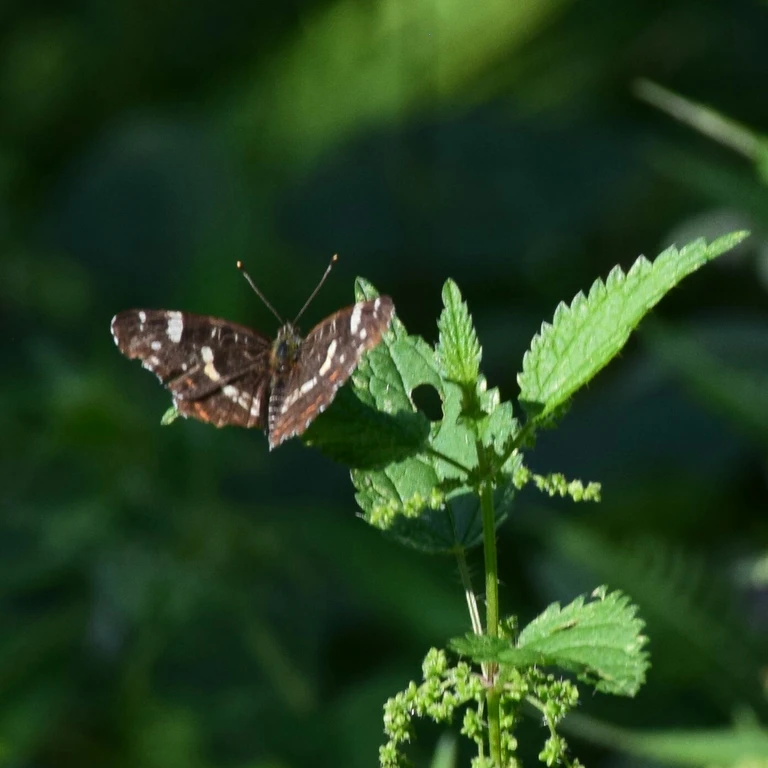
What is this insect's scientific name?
Araschnia levana
